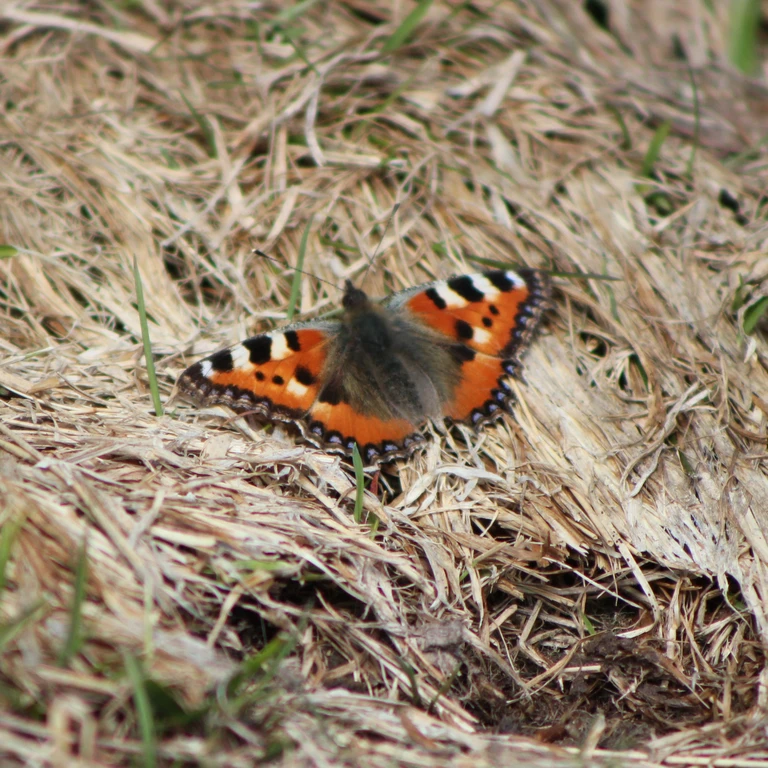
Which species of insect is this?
Aglais urticae
